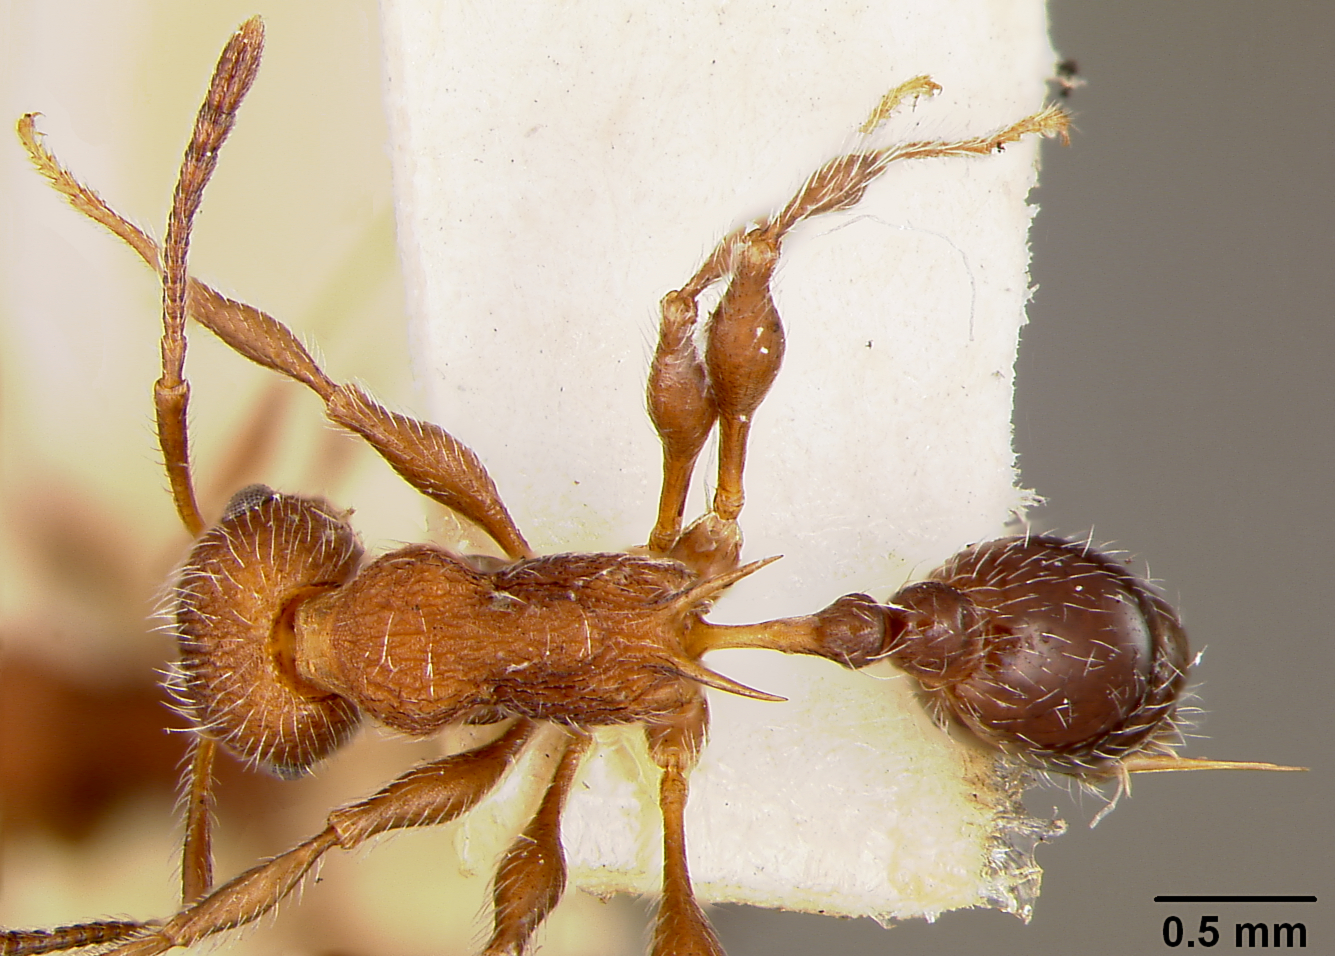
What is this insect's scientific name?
Macromischa sallei
